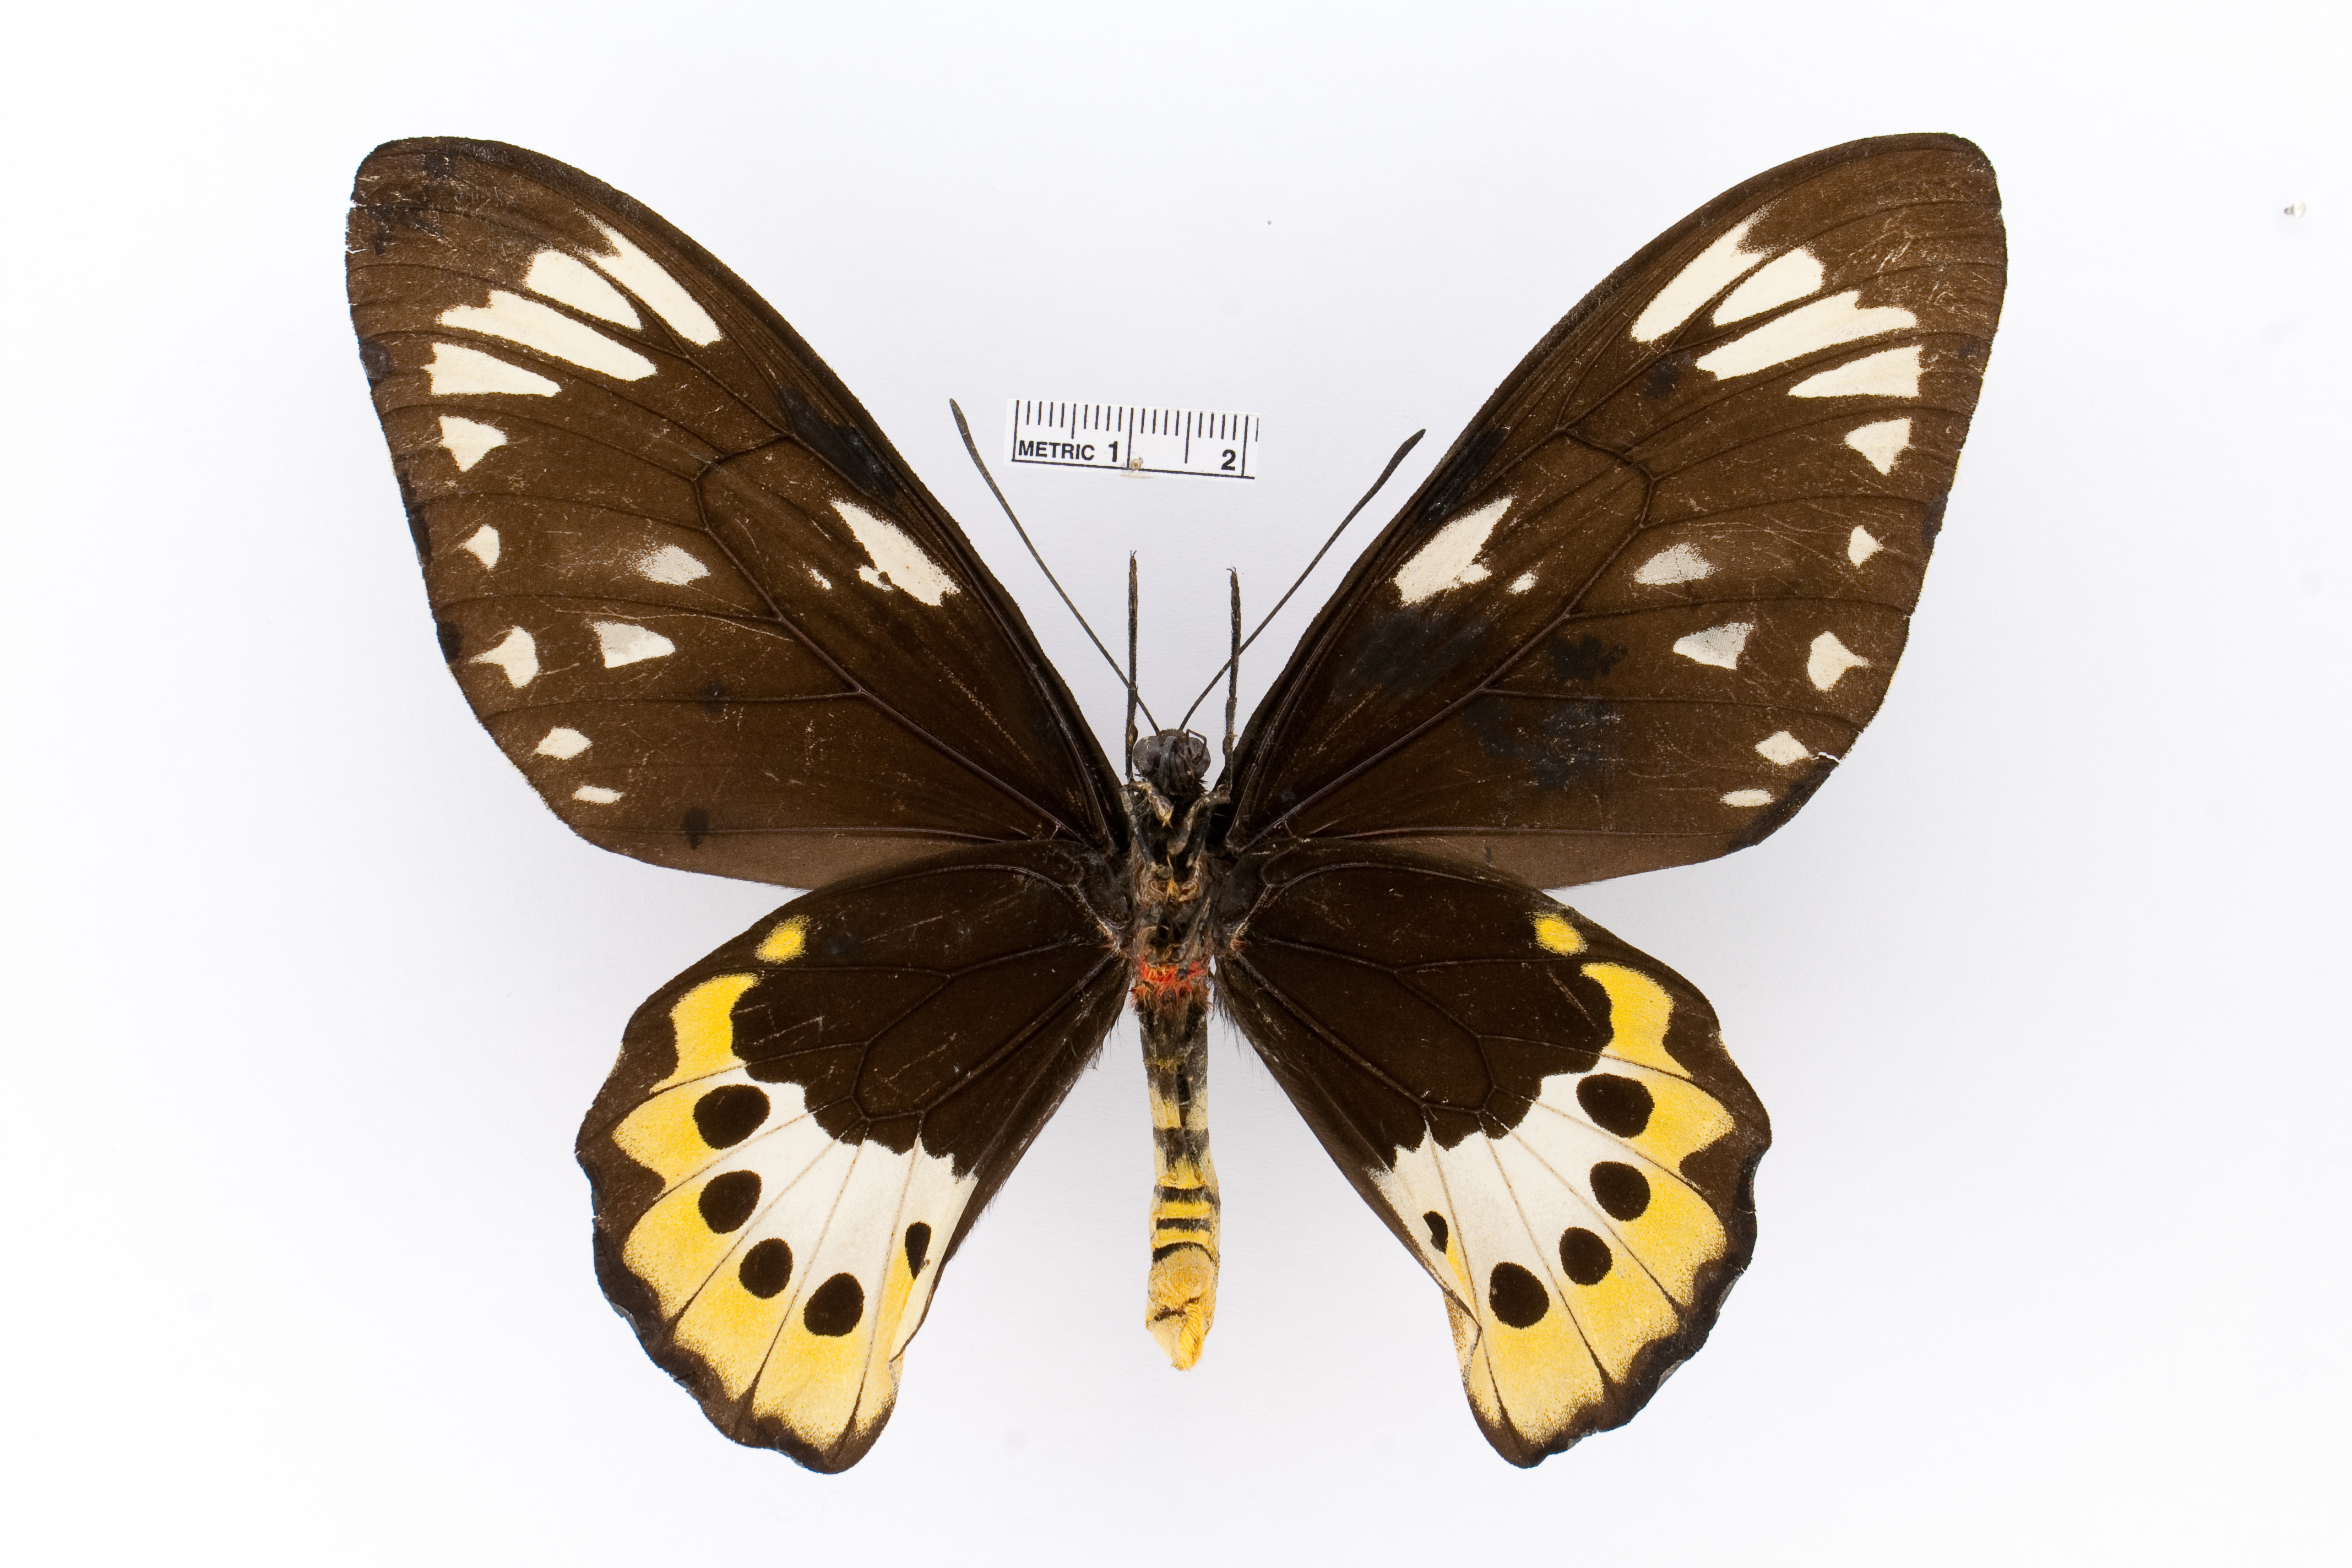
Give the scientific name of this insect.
Ornithoptera paradisea
